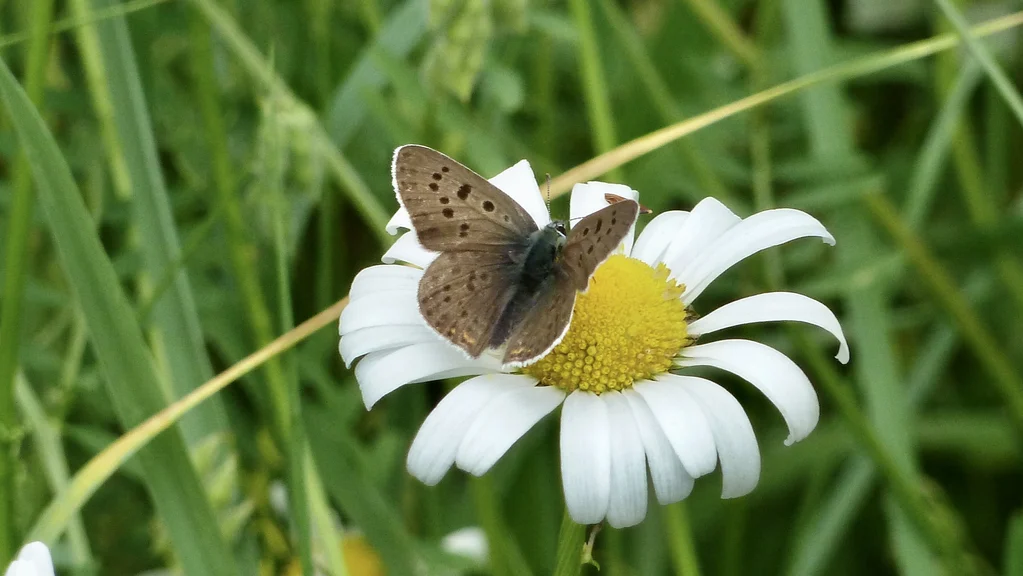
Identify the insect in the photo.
Lycaena tityrus (also Loweia tityrus)
